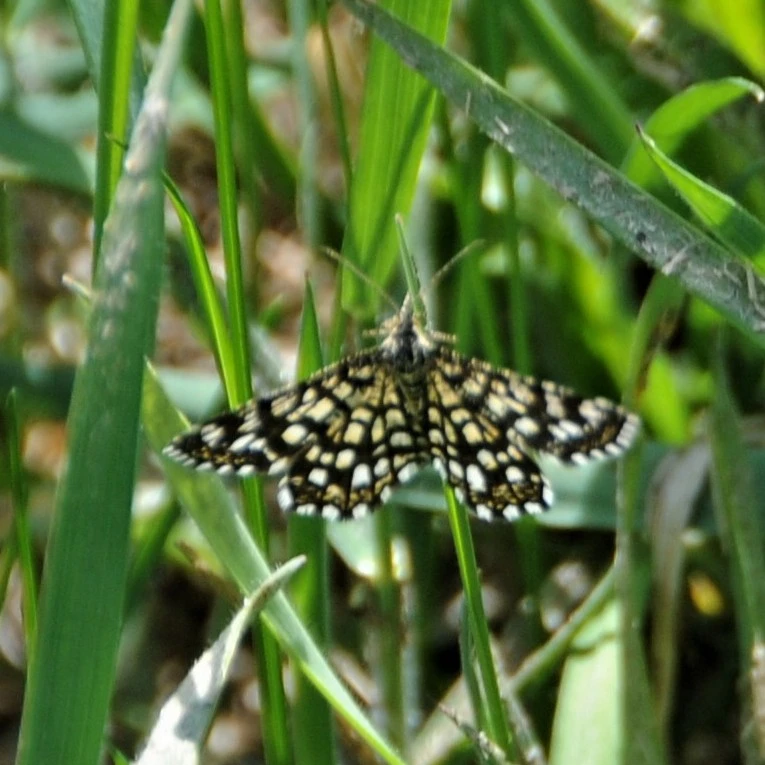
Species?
Chiasmia clathrata
